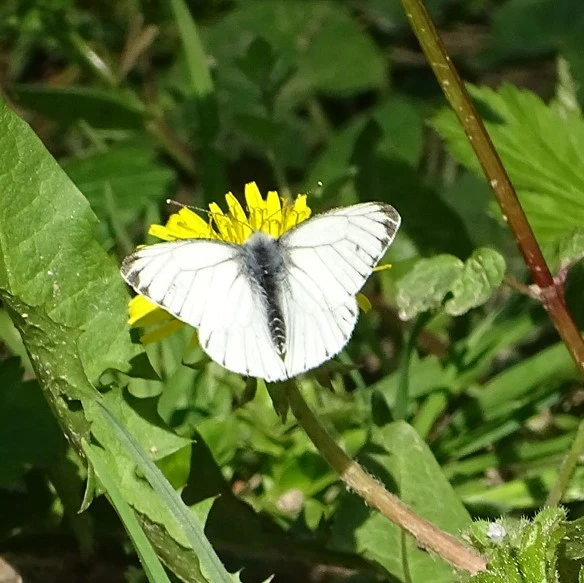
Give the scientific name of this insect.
Pieris napi
